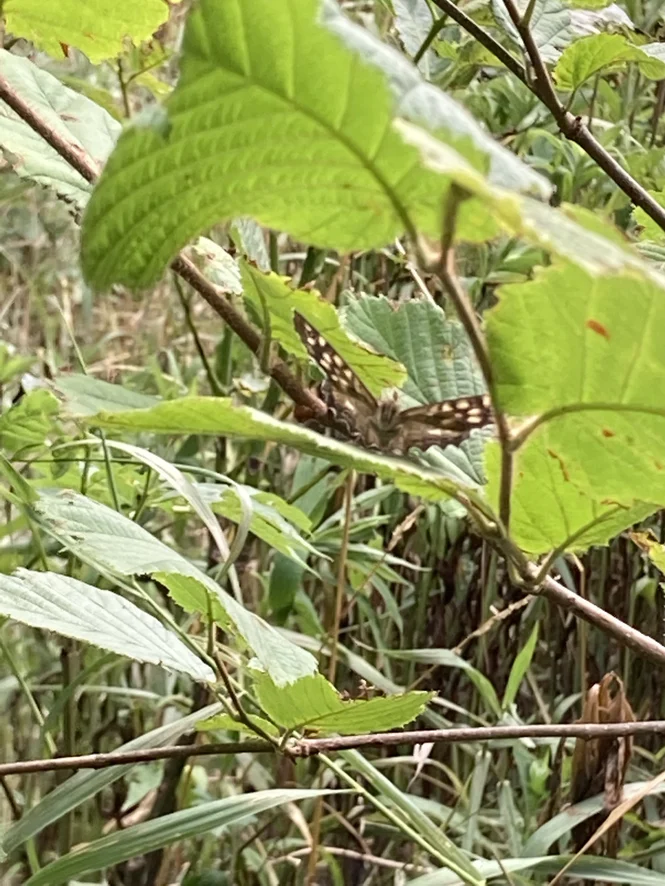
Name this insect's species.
Pararge aegeria
